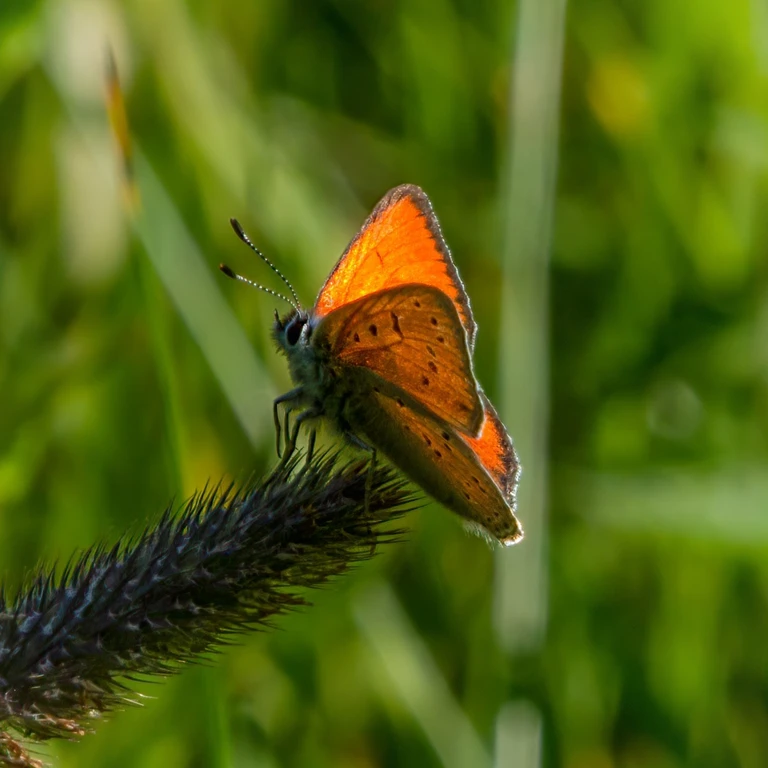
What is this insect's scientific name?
Lycaena hippothoe (also Palaeochrysophanus hippothoe)
